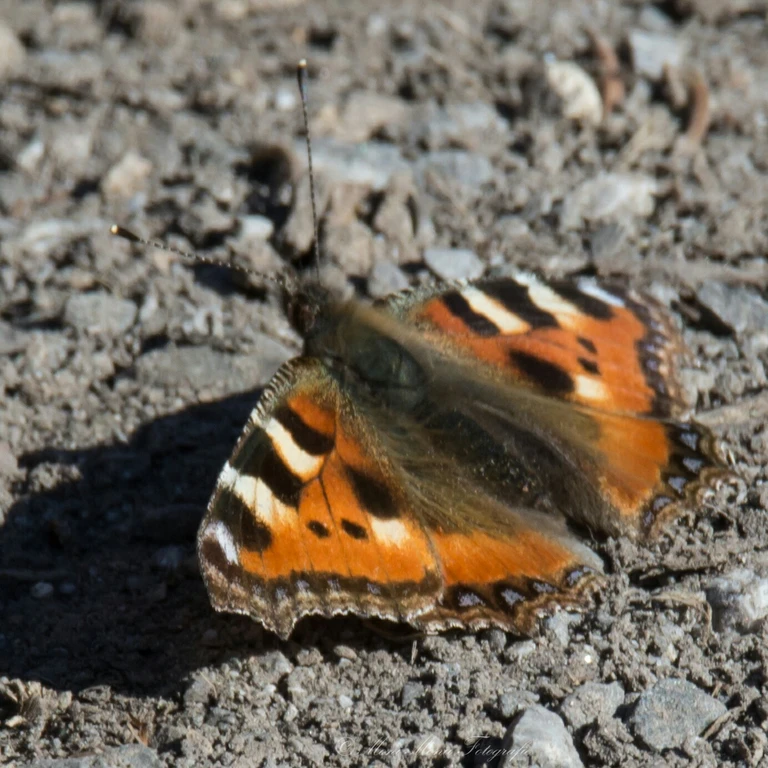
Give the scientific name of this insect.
Aglais urticae
